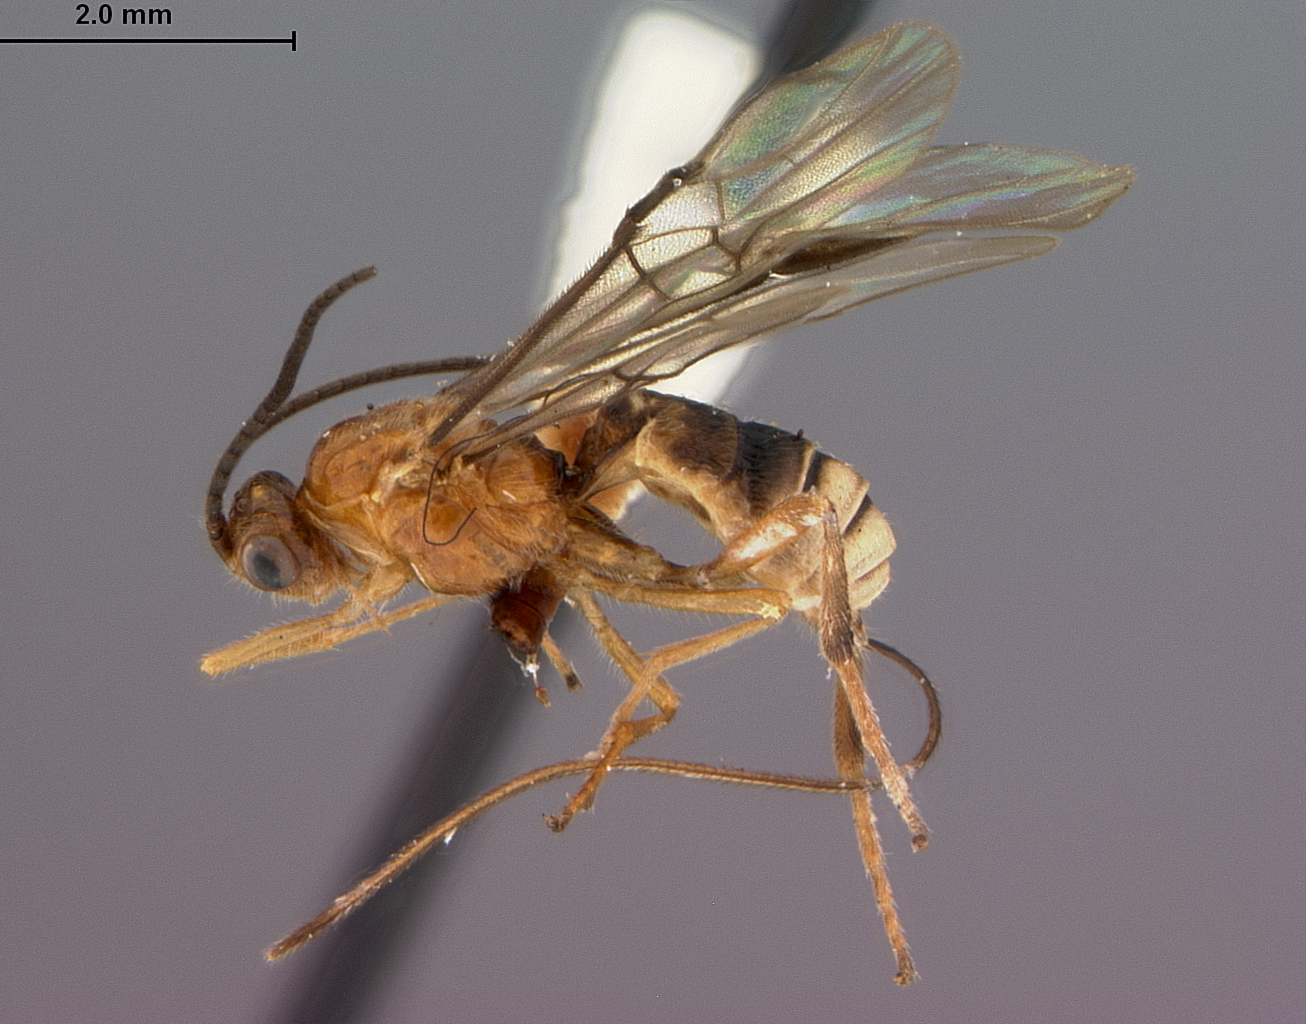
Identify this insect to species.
Microbracon lendicivorus
